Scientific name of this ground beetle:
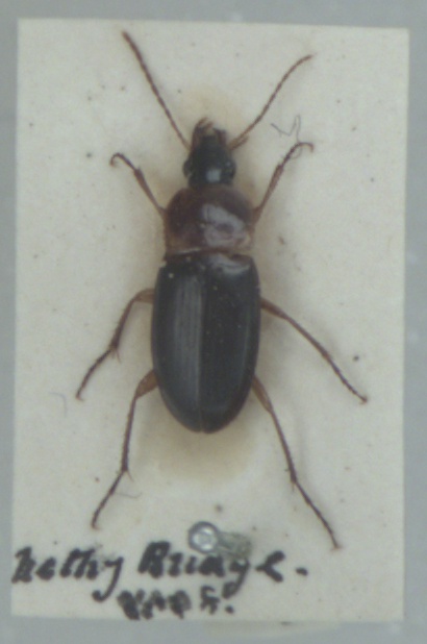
Calathus melanocephalus
